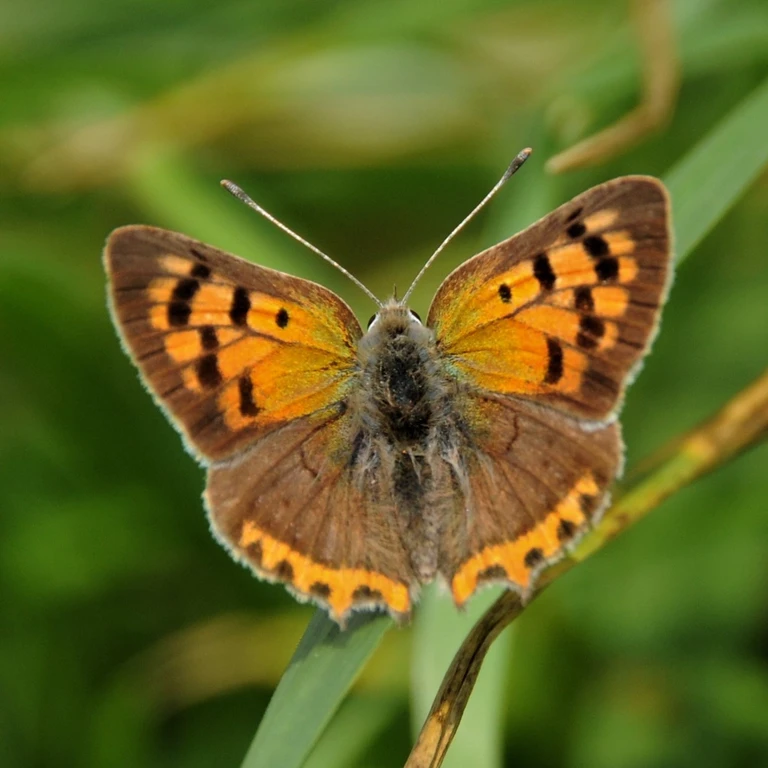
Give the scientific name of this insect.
Lycaena phlaeas
